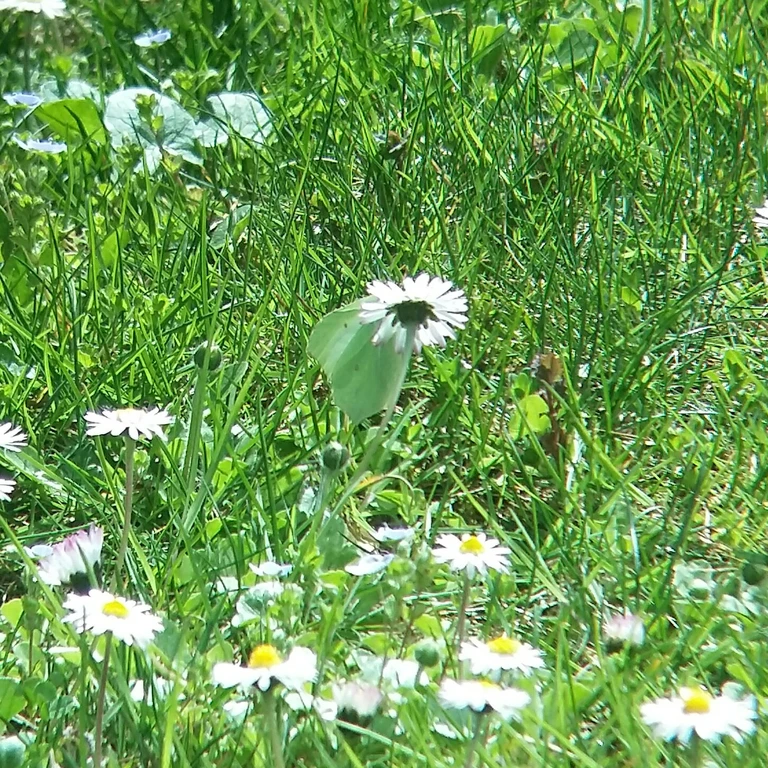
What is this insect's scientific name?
Gonepteryx rhamni
